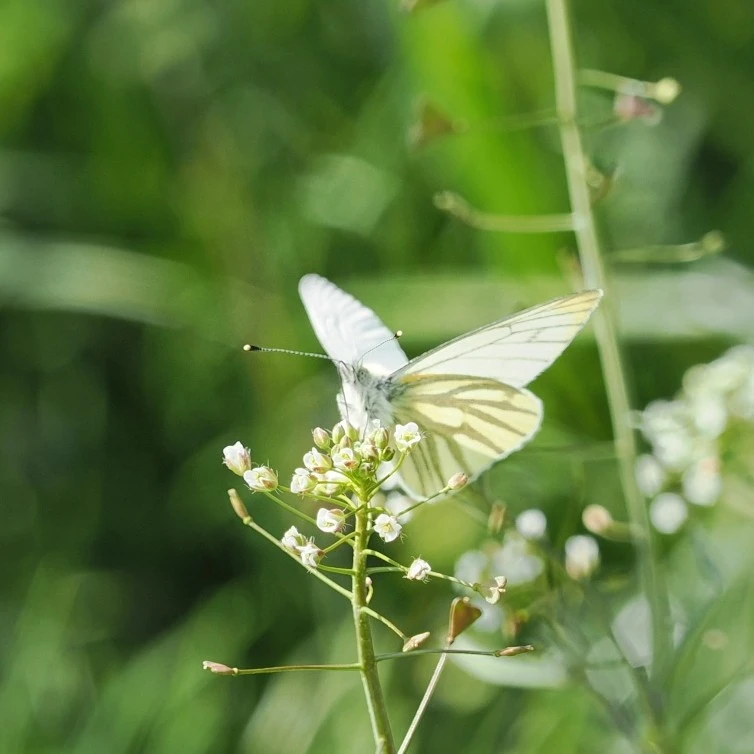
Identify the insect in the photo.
Pieris napi
